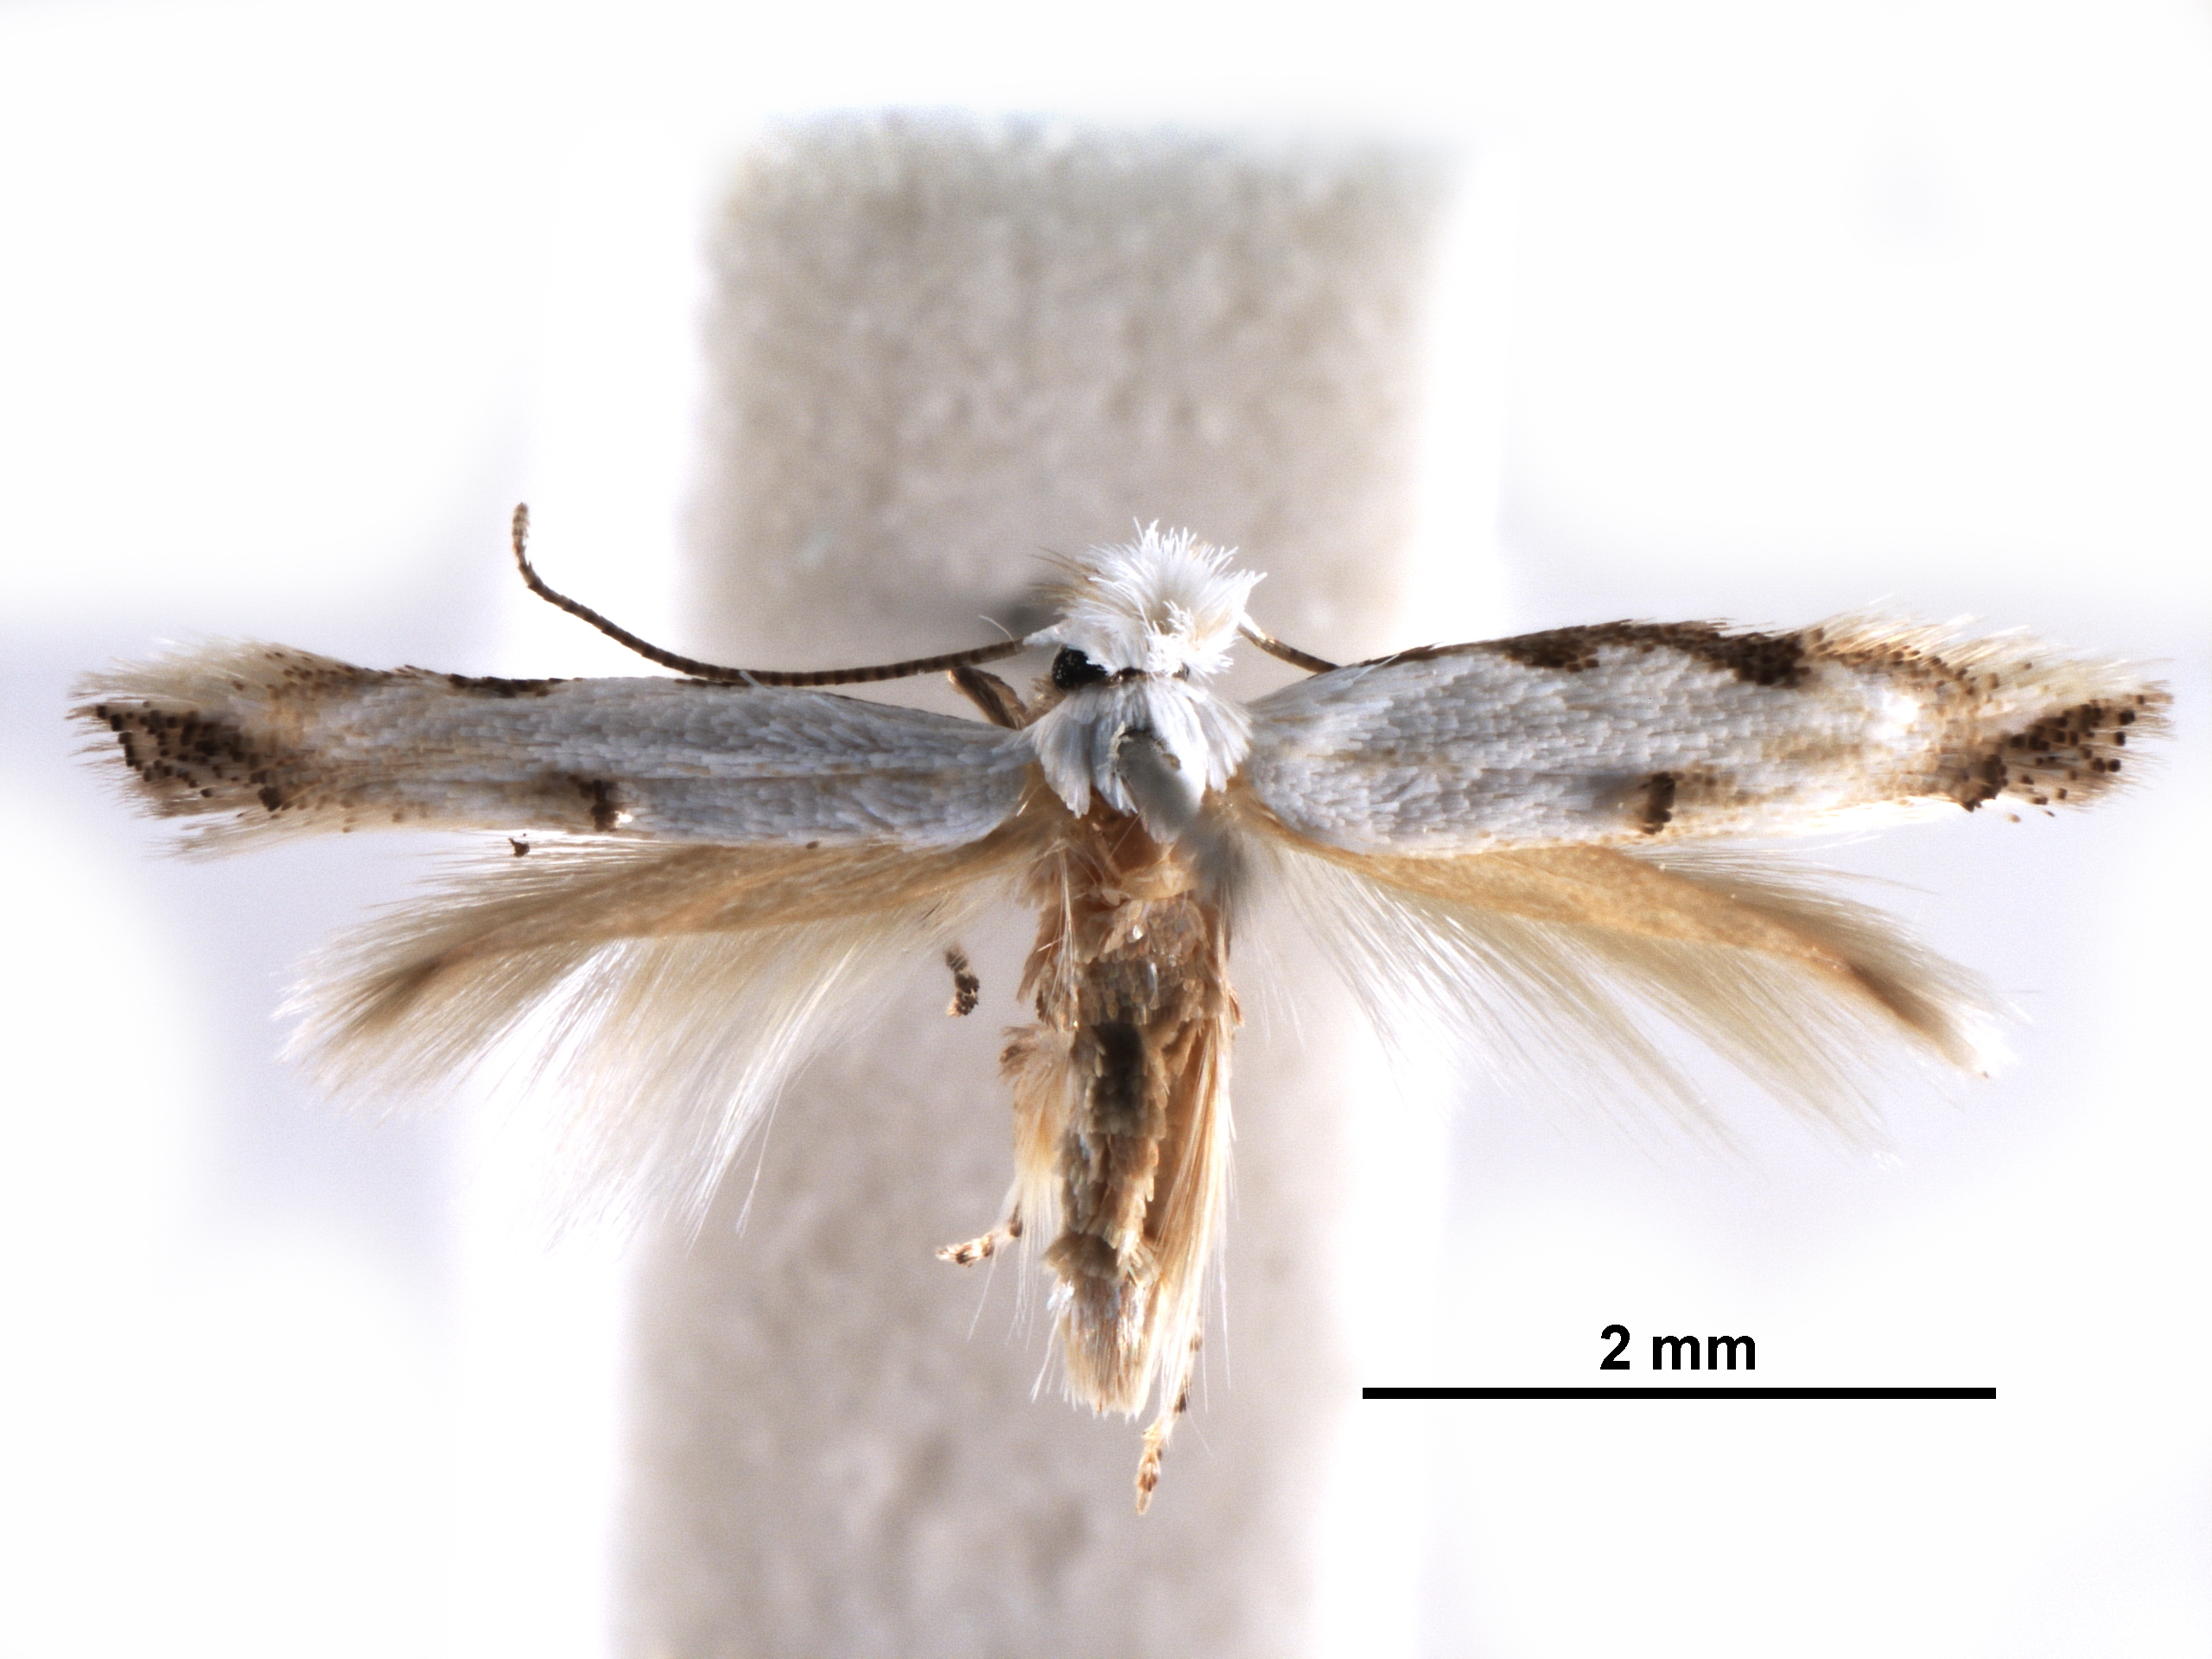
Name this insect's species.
Bucculatrix thurberiella
